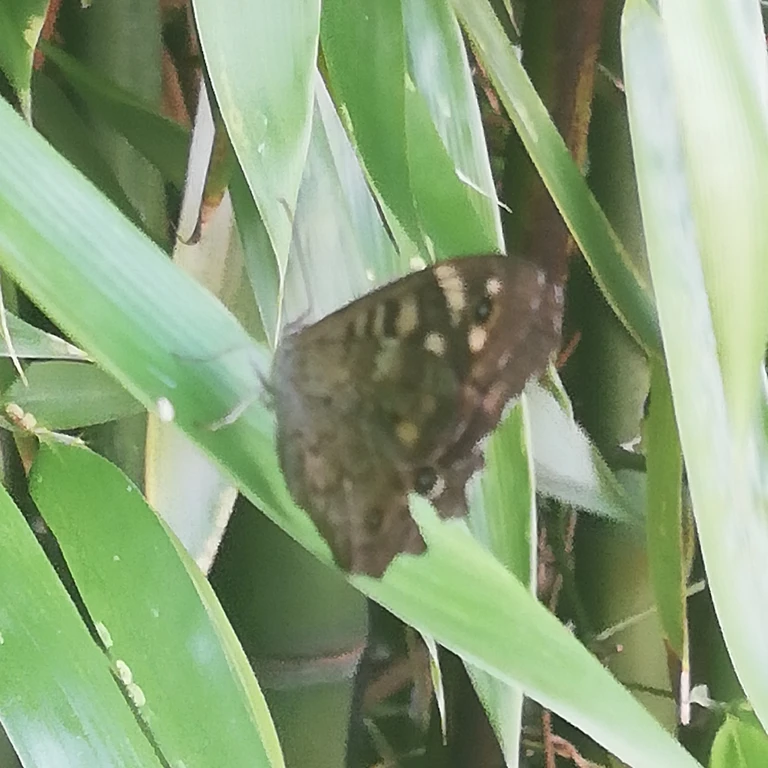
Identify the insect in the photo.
Pararge aegeria
